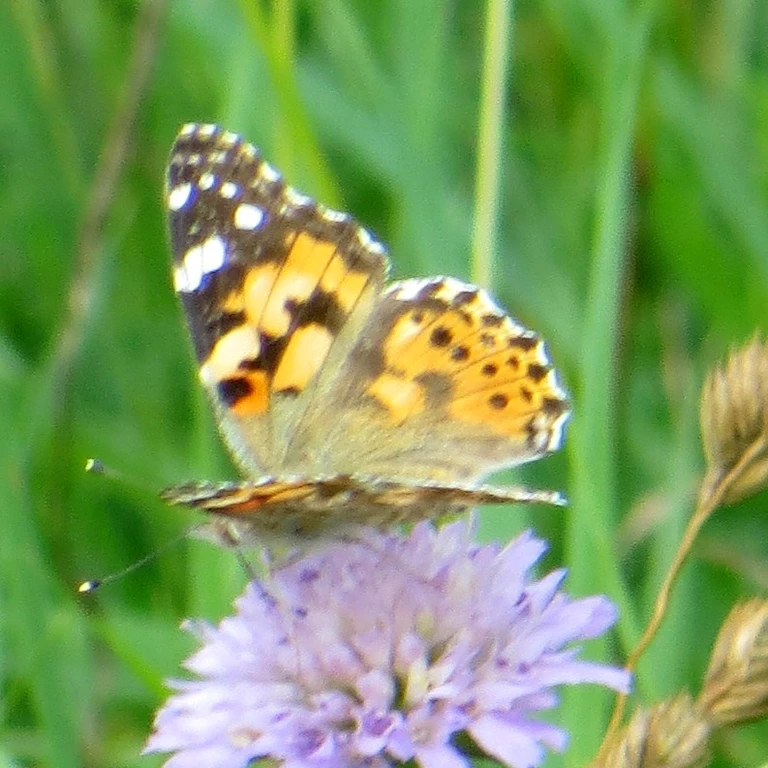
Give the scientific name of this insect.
Vanessa cardui
